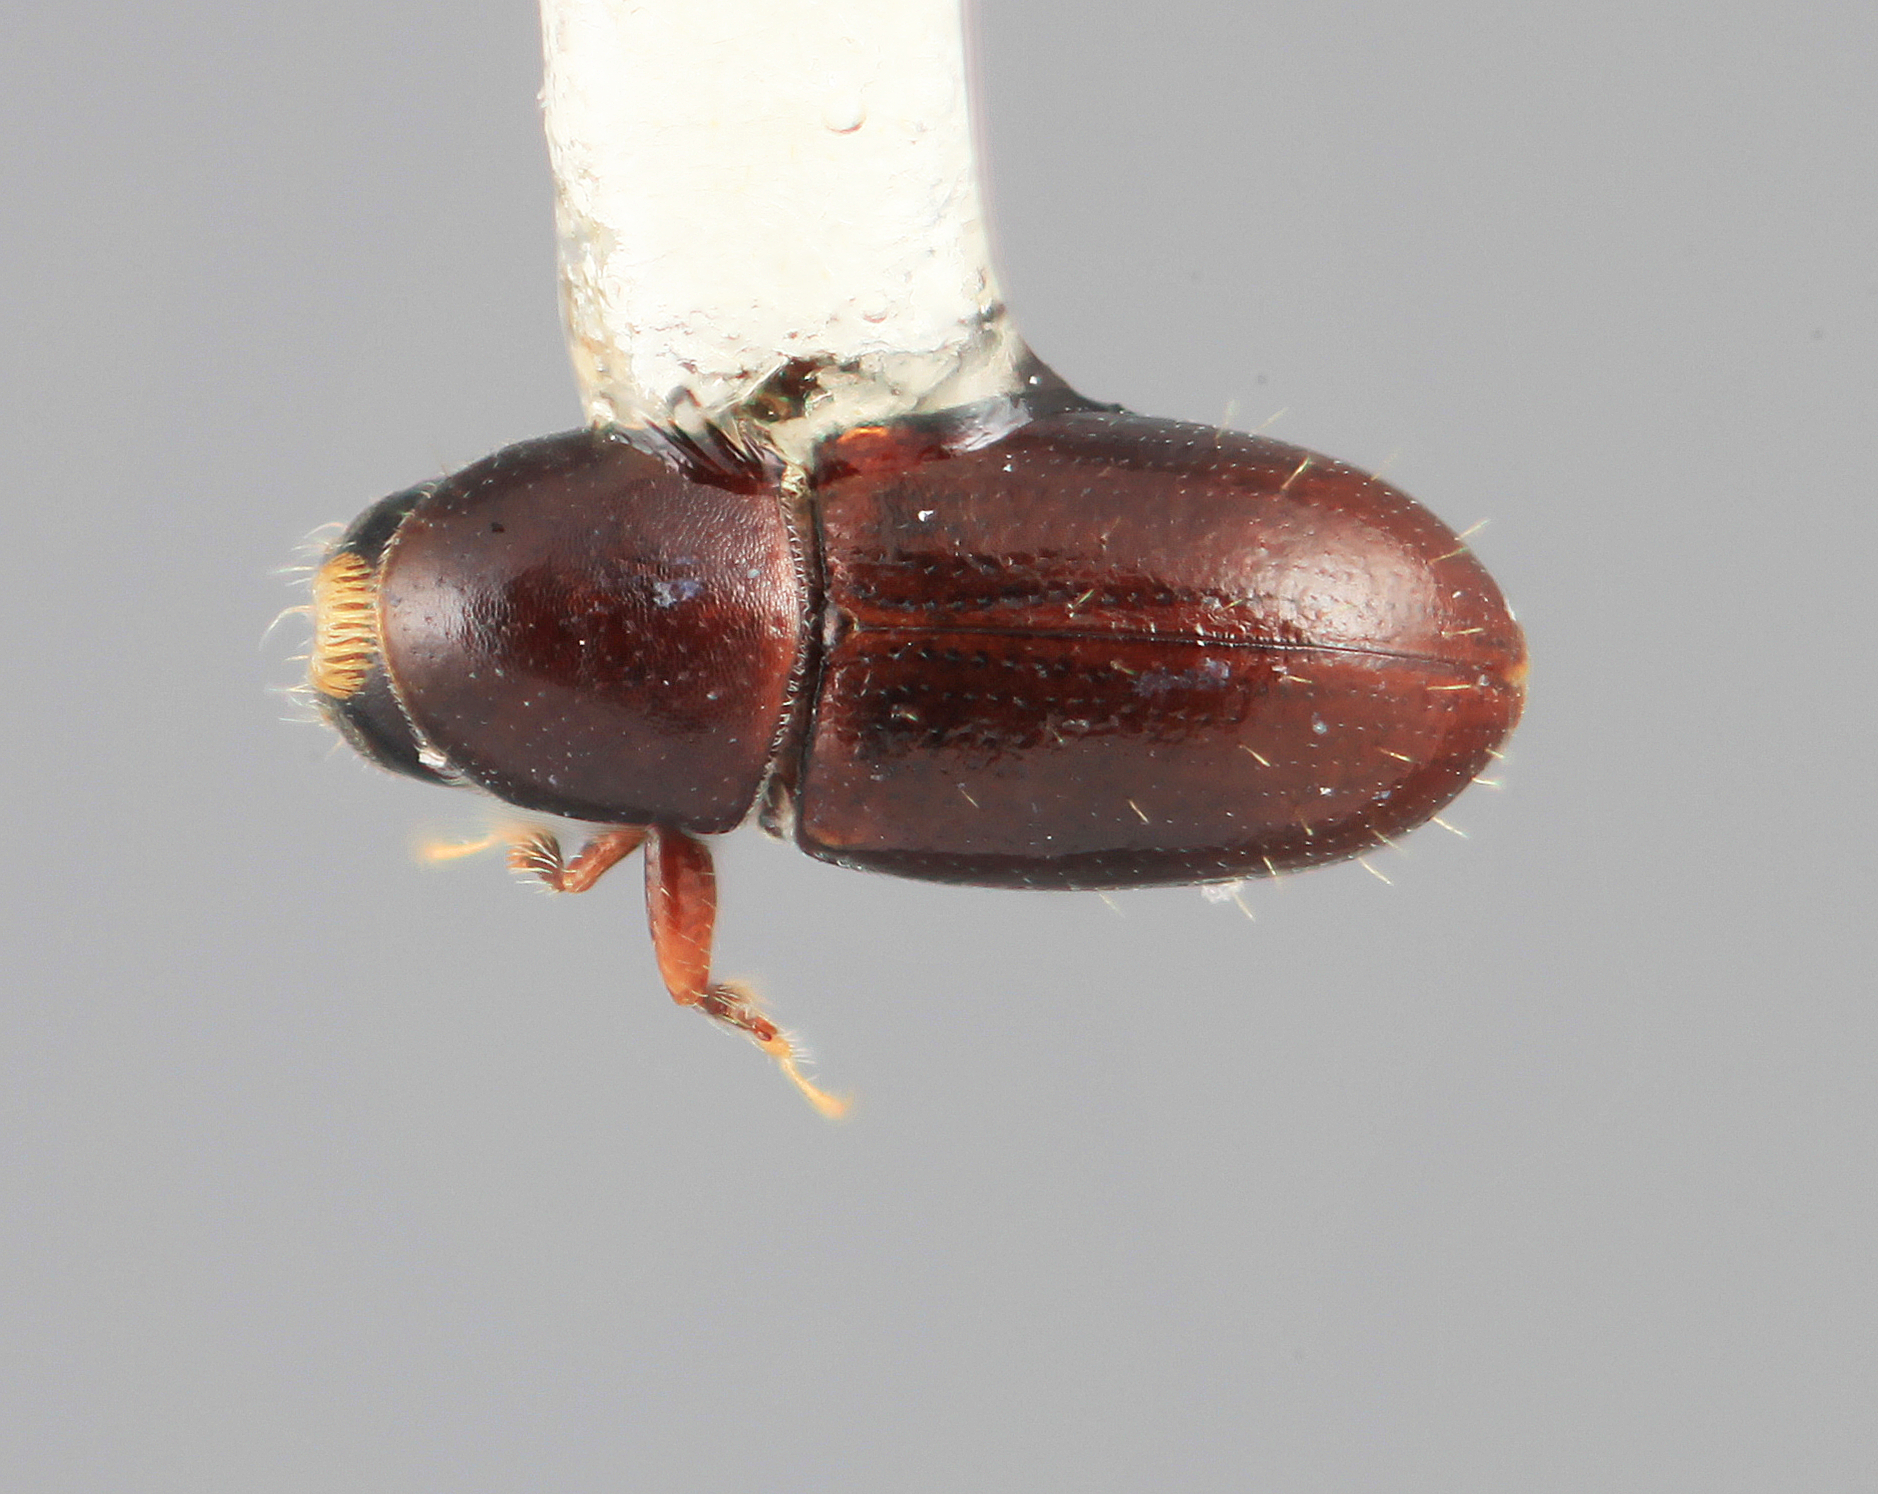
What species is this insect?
Scolytodes anceps
